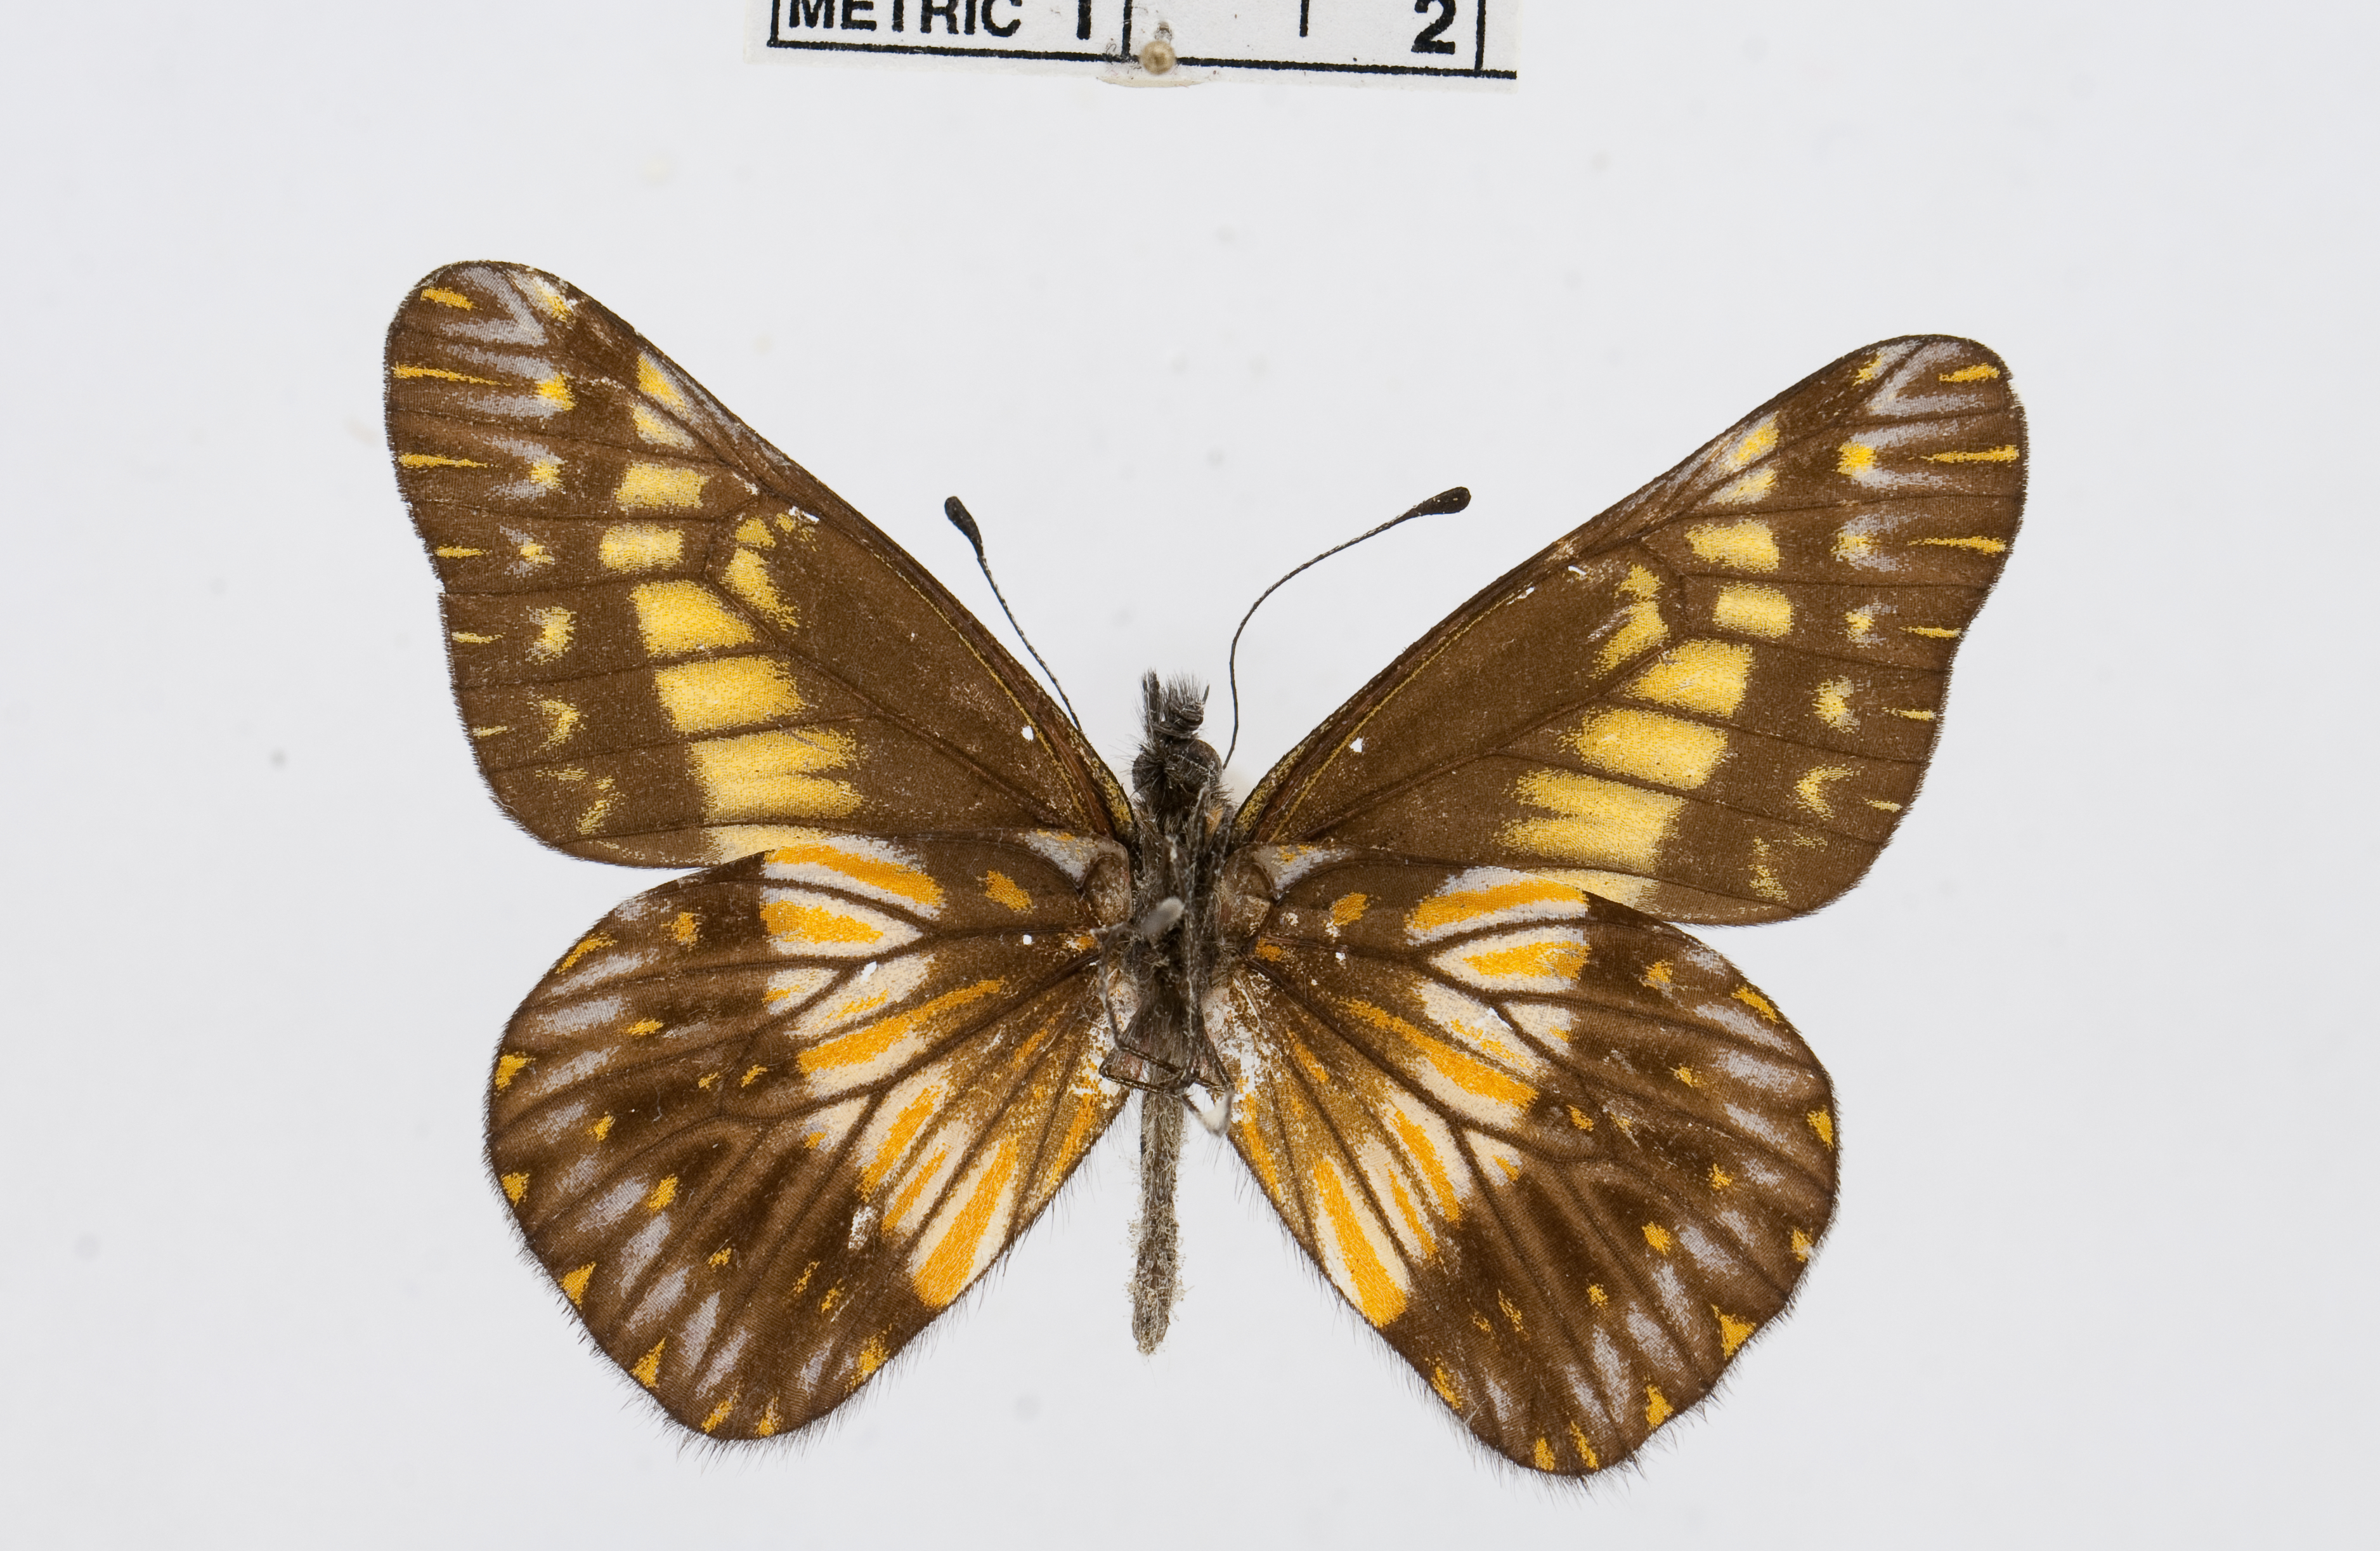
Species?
Catasticta colla
